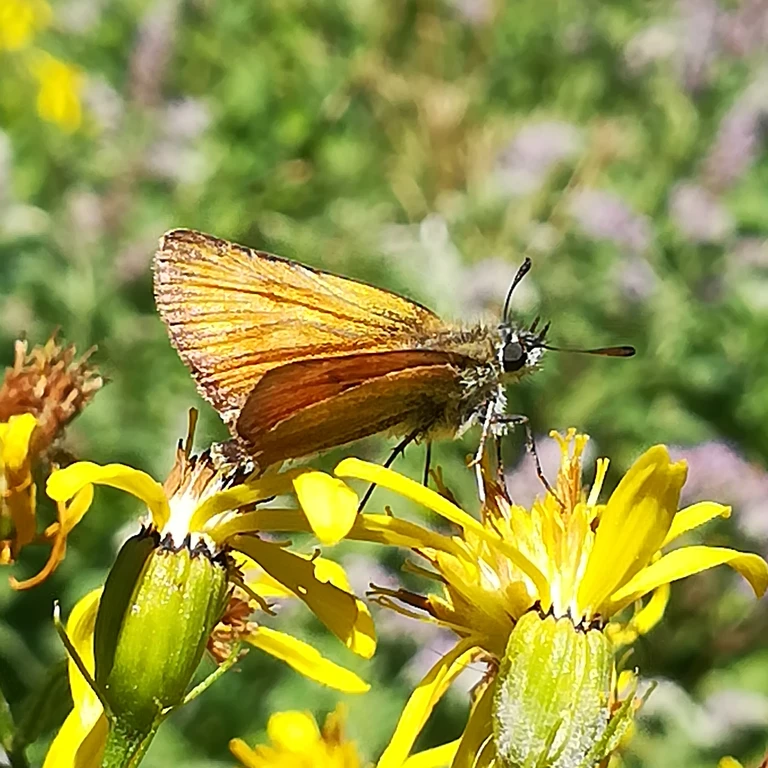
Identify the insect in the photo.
Thymelicus lineola
